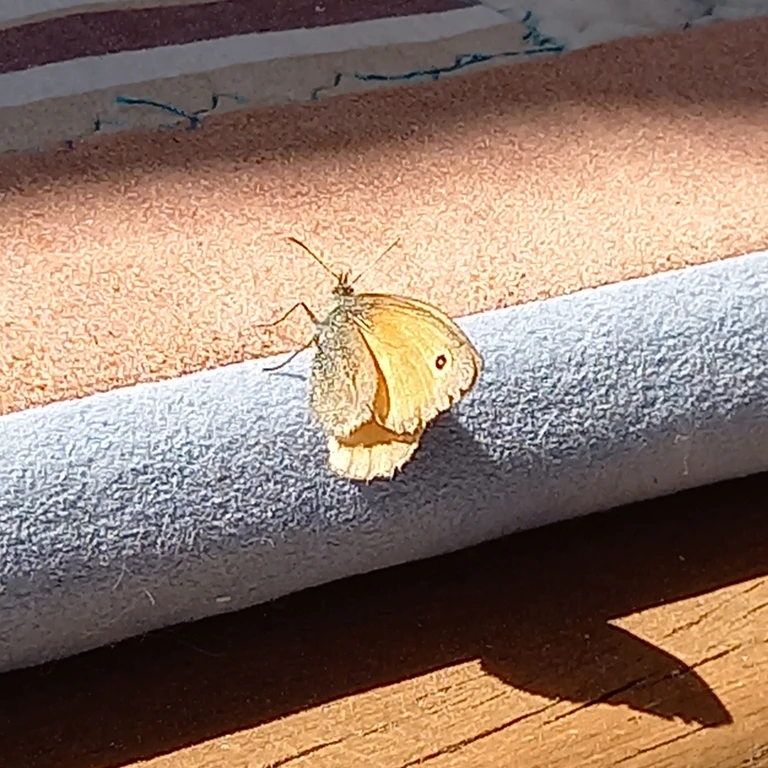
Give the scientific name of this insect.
Coenonympha pamphilus
